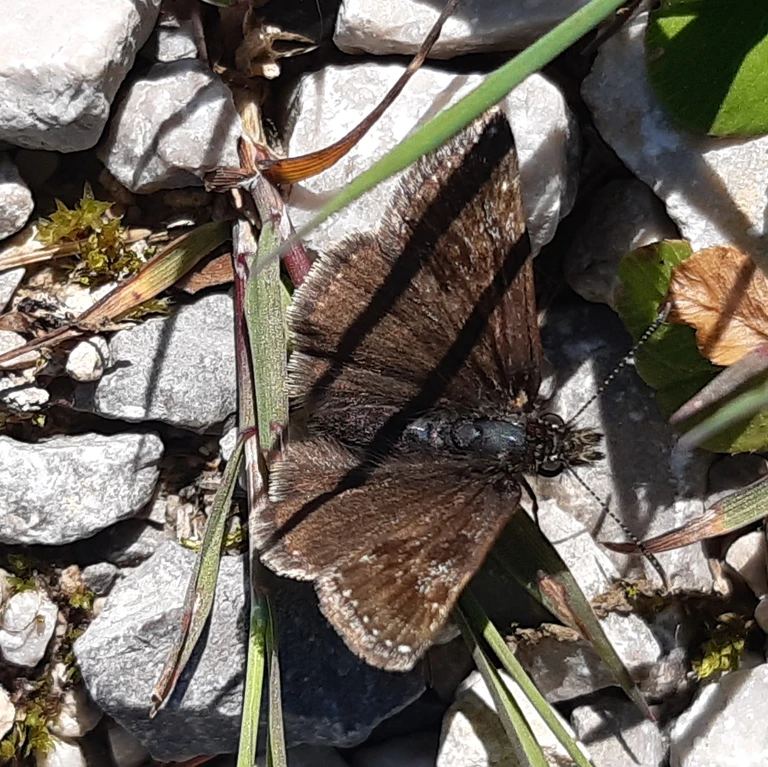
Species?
Erynnis tages
